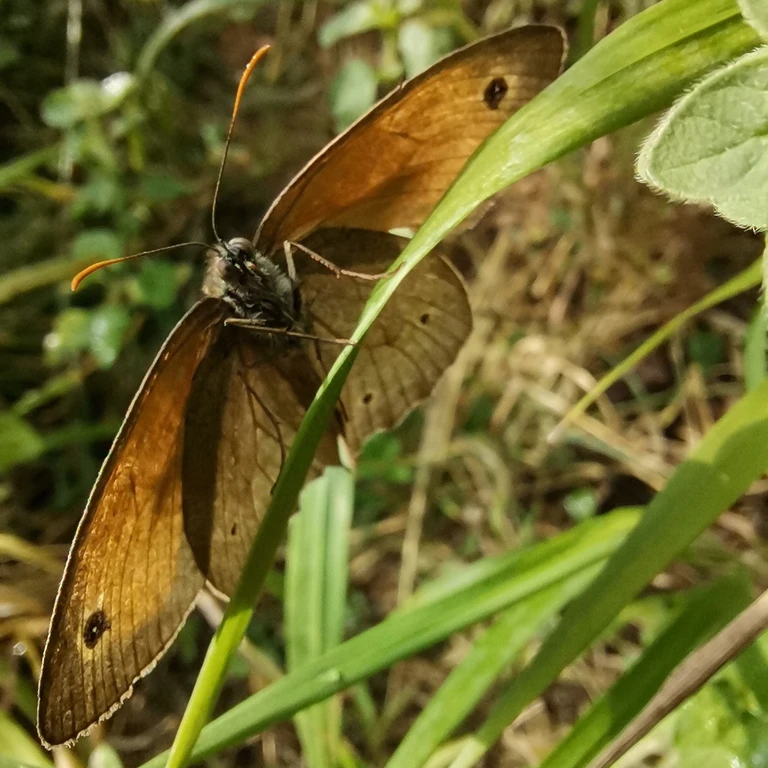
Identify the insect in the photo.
Maniola jurtina
